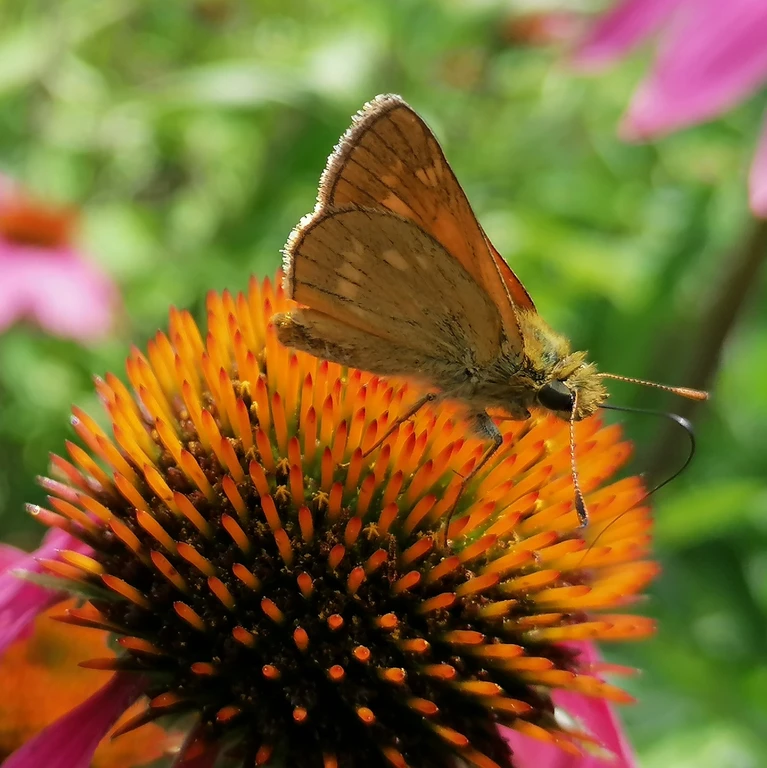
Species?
Ochlodes sylvanus (also Ochlodes venata)
